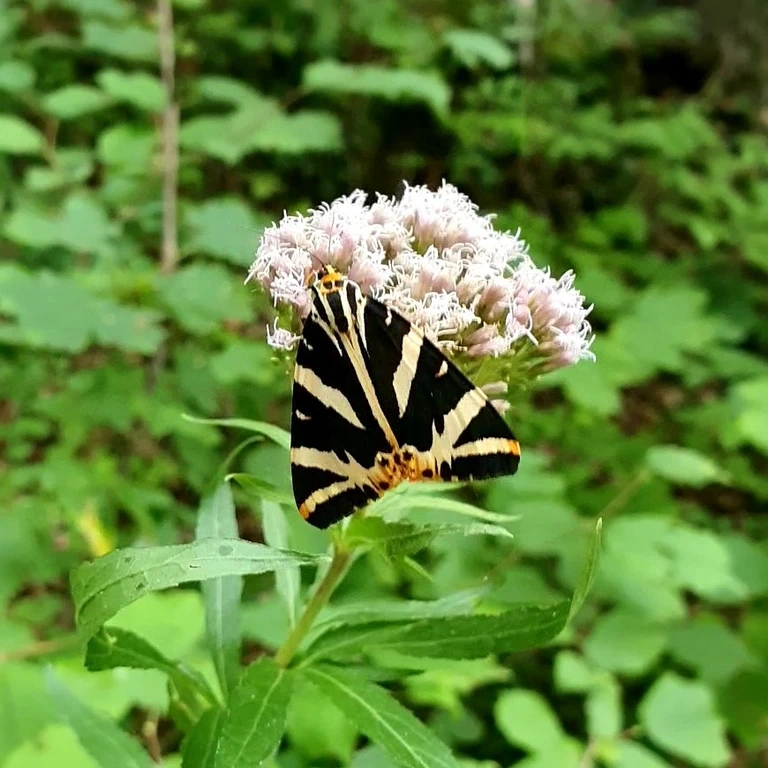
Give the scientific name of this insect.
Euplagia quadripunctaria
